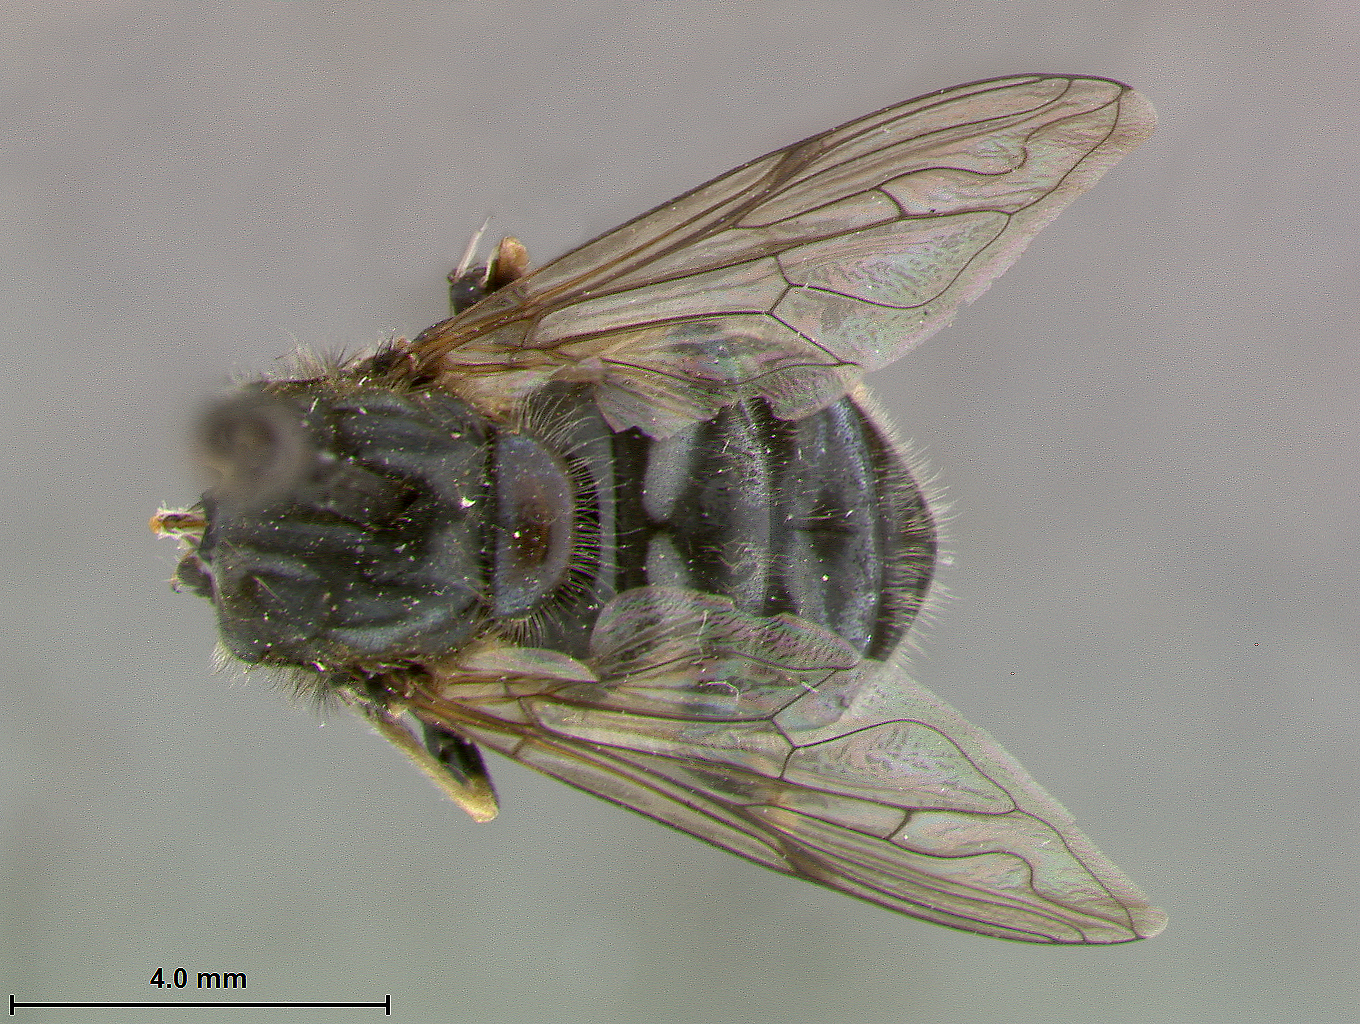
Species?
Helophilus alaskensis
